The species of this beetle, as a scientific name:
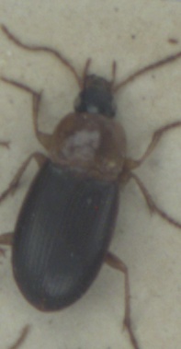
Calathus cinctus
